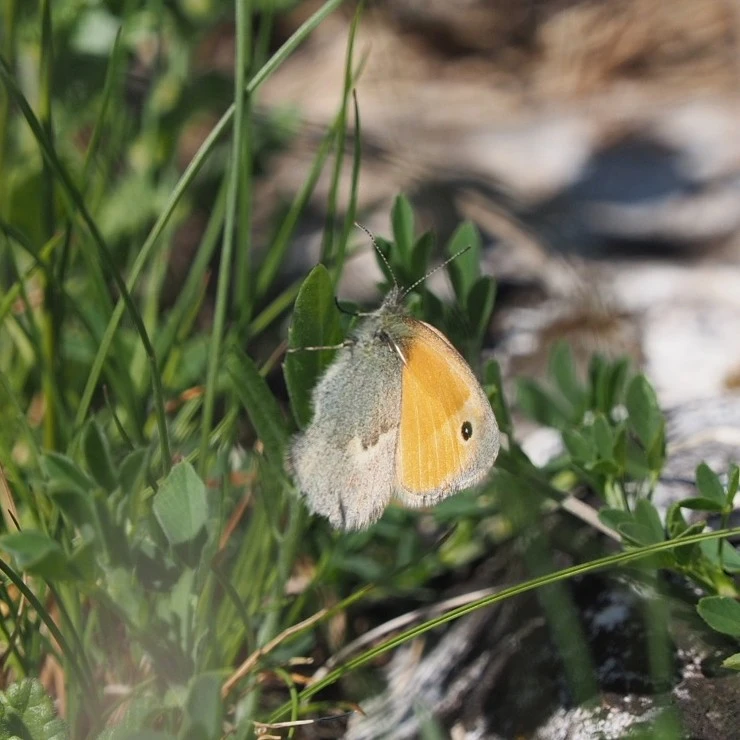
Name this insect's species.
Coenonympha pamphilus
